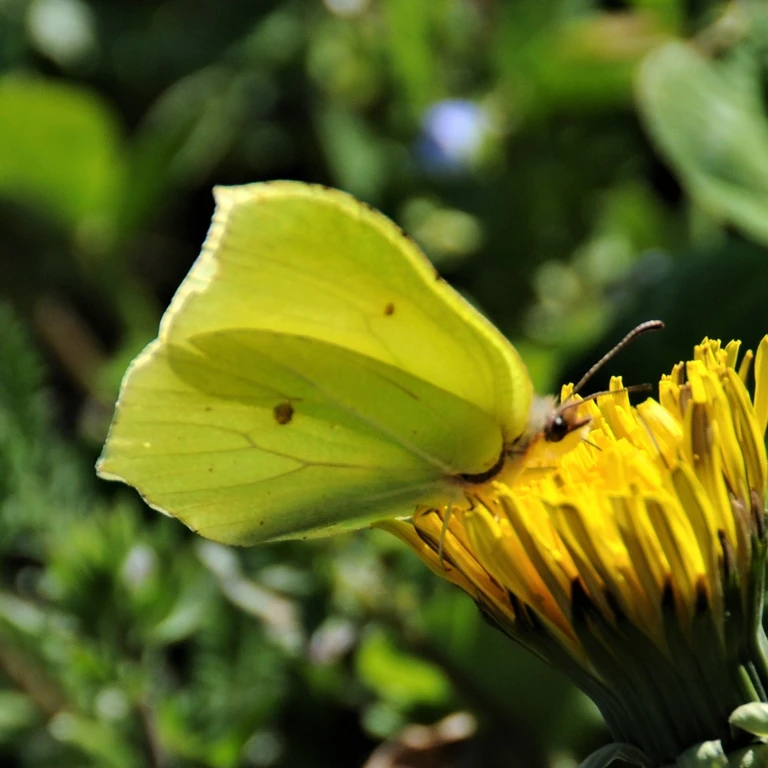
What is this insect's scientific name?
Gonepteryx rhamni
